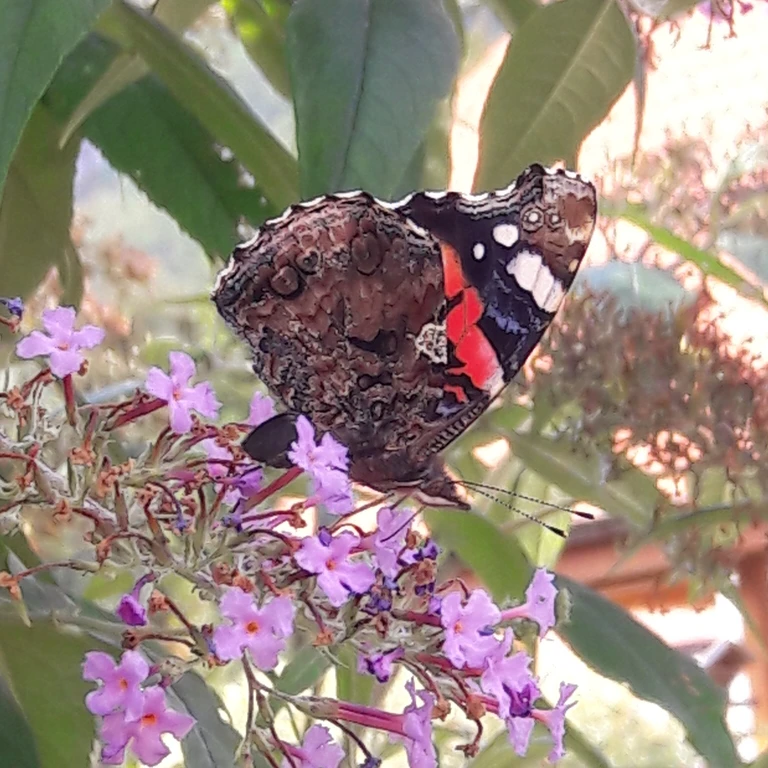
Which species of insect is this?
Vanessa atalanta
